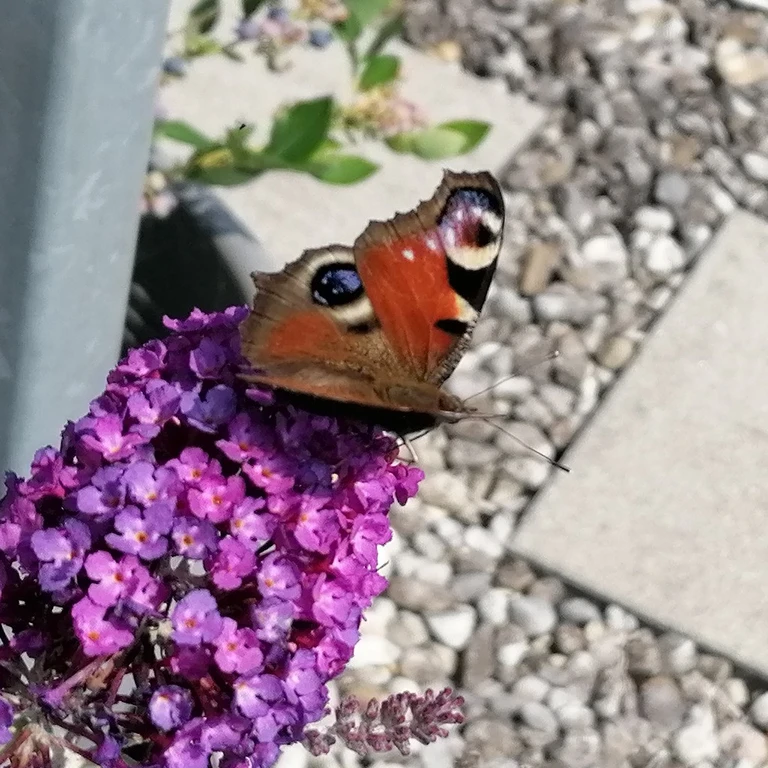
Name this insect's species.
Aglais io
